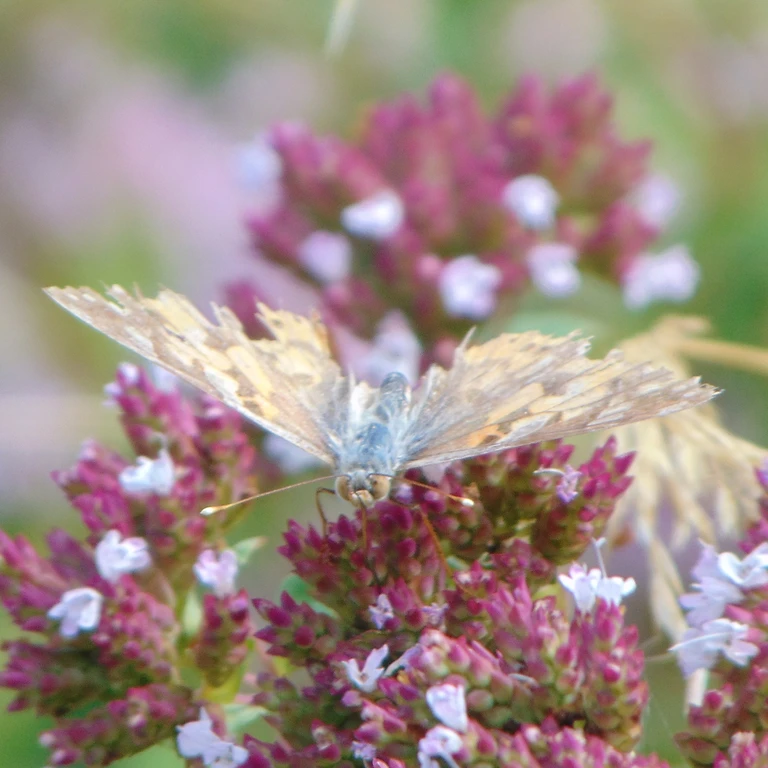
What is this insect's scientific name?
Vanessa cardui
